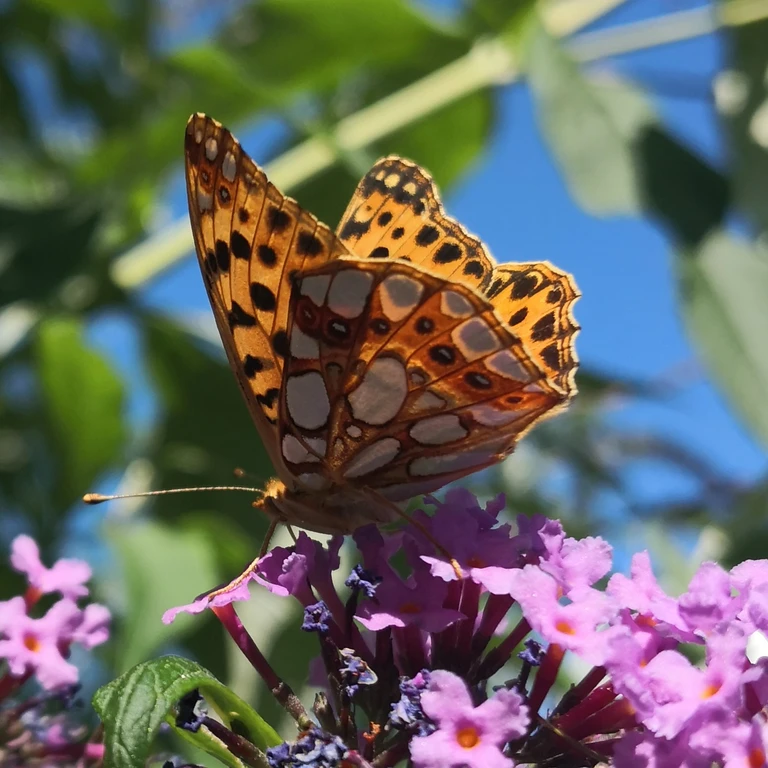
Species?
Issoria lathonia
